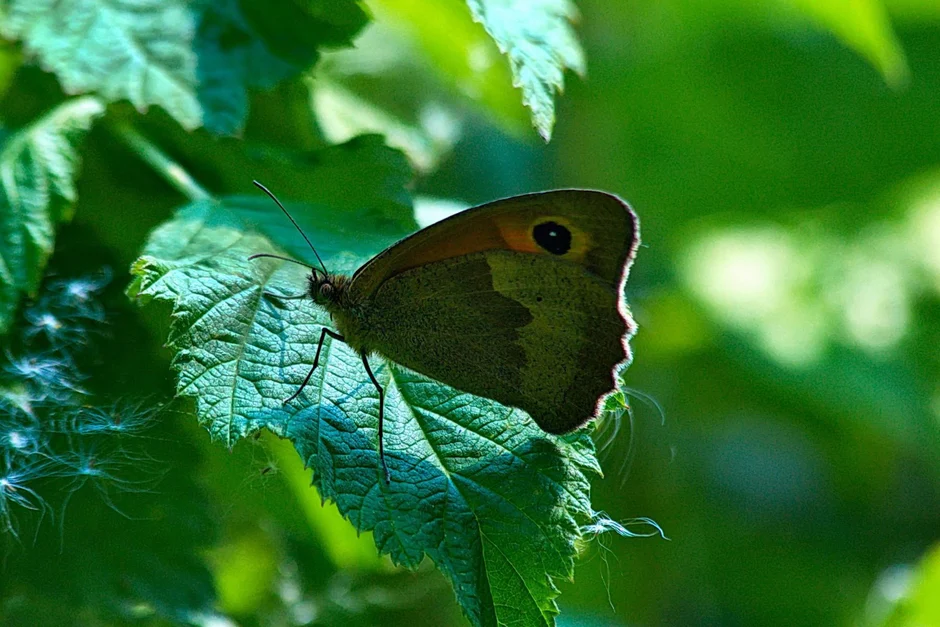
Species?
Maniola jurtina
